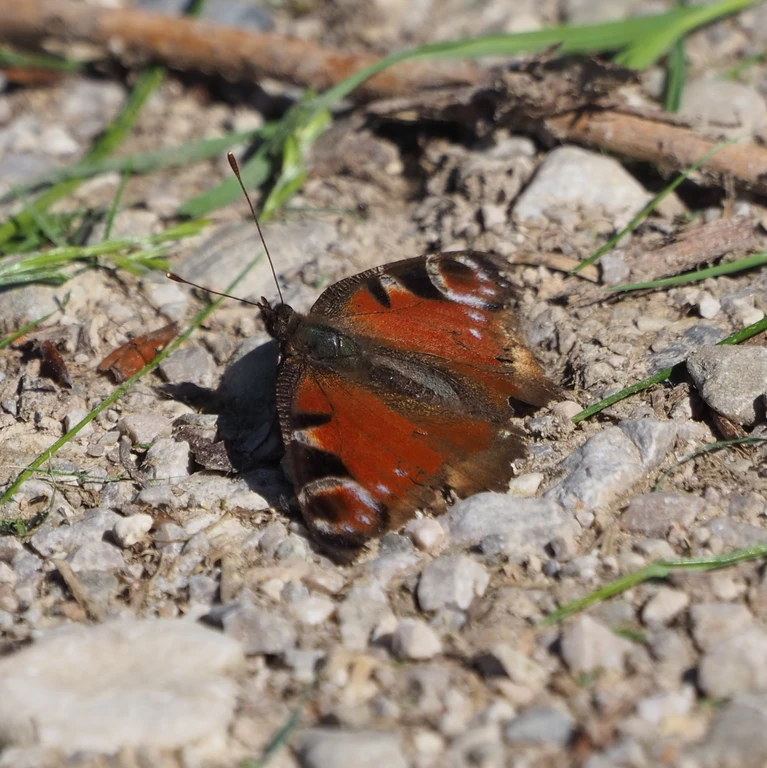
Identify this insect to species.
Aglais io
